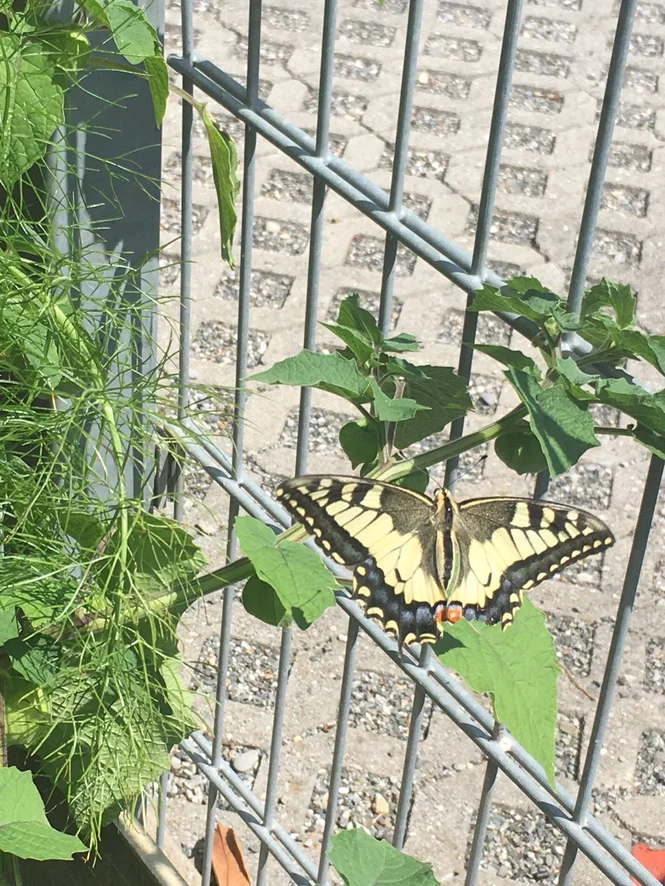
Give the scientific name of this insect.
Papilio machaon
